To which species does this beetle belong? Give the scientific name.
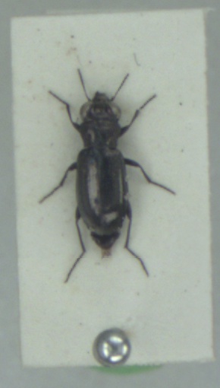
Notiophilus aquaticus
